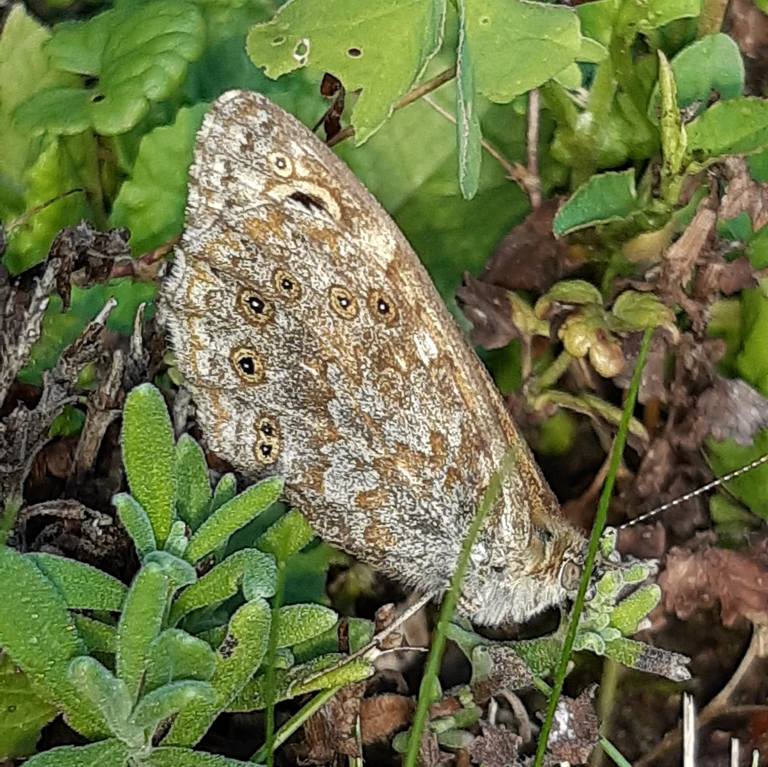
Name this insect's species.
Lasiommata megera (also Pararge megera)
